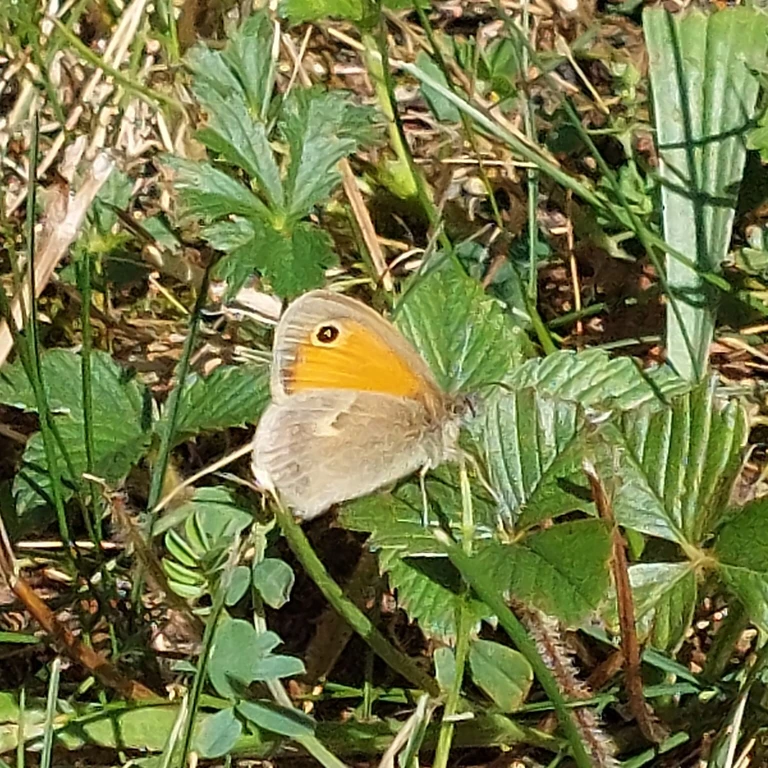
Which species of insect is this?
Coenonympha pamphilus
